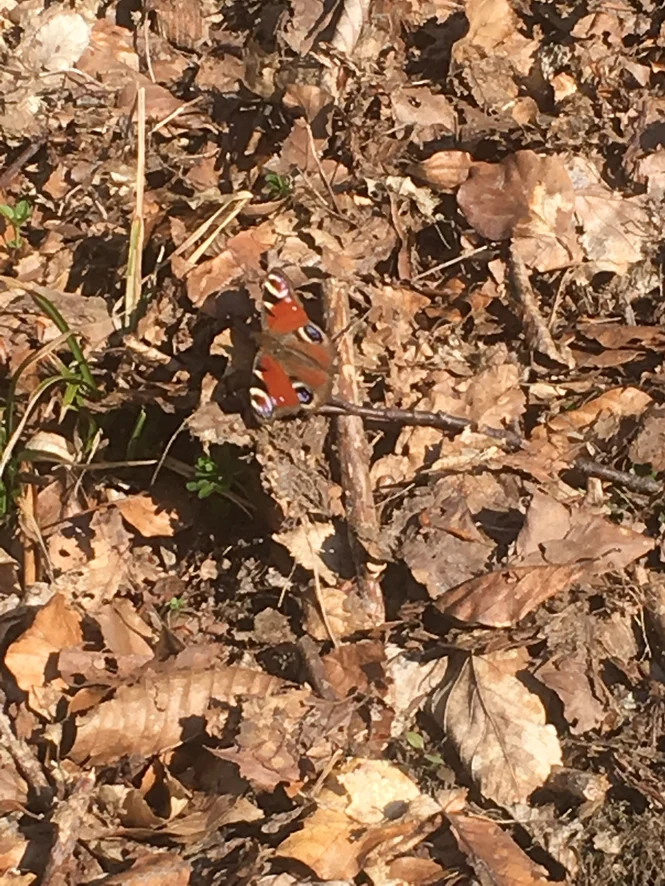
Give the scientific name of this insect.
Aglais io
